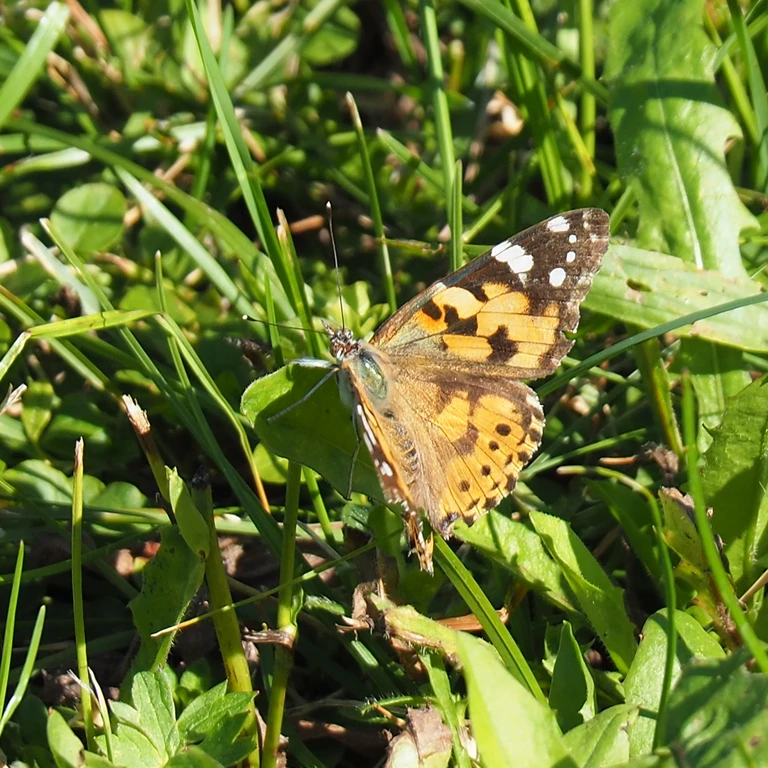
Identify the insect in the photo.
Vanessa cardui
